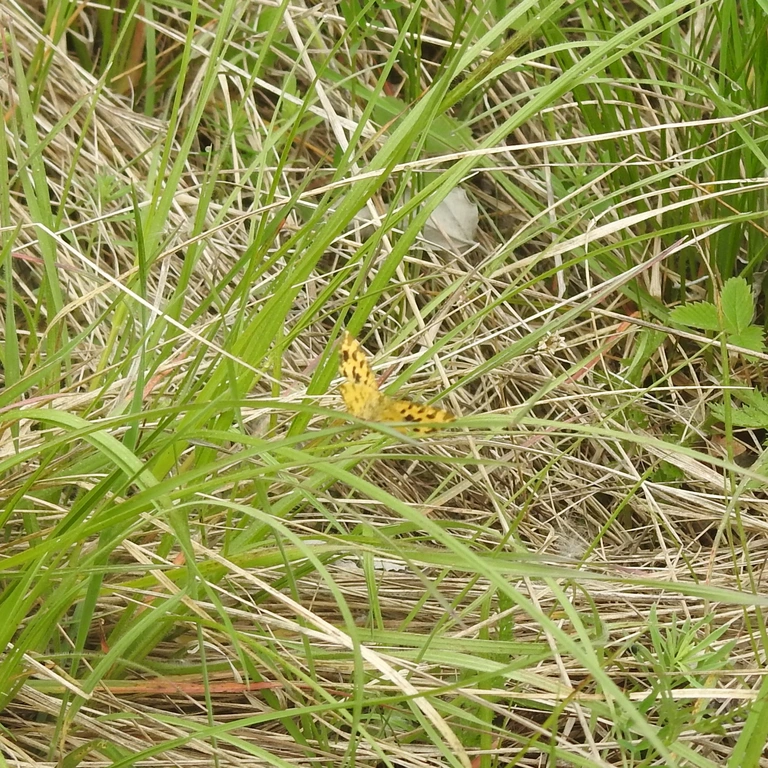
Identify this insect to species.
Pseudopanthera macularia
